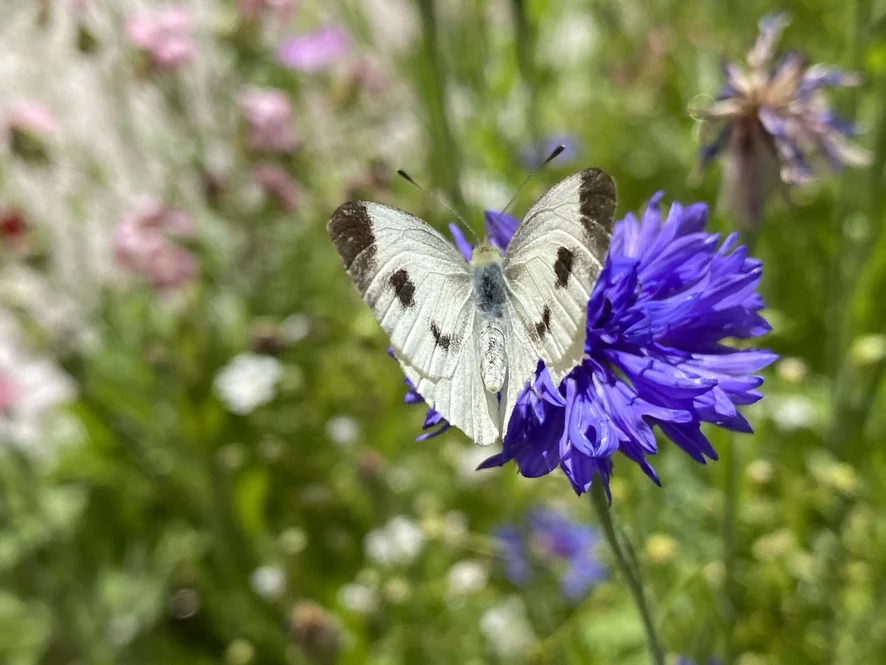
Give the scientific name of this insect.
Pieris mannii
